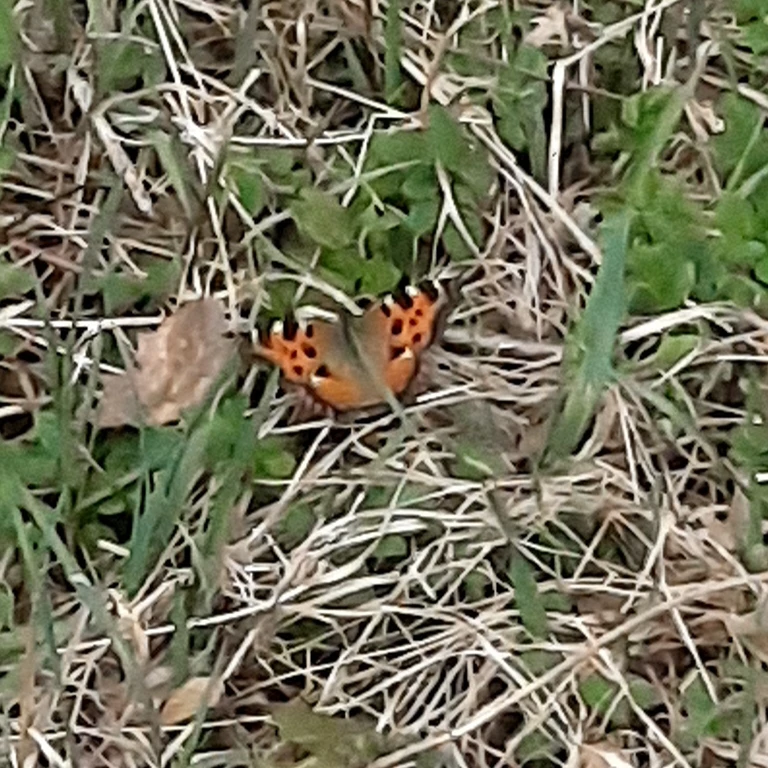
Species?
Nymphalis polychloros
